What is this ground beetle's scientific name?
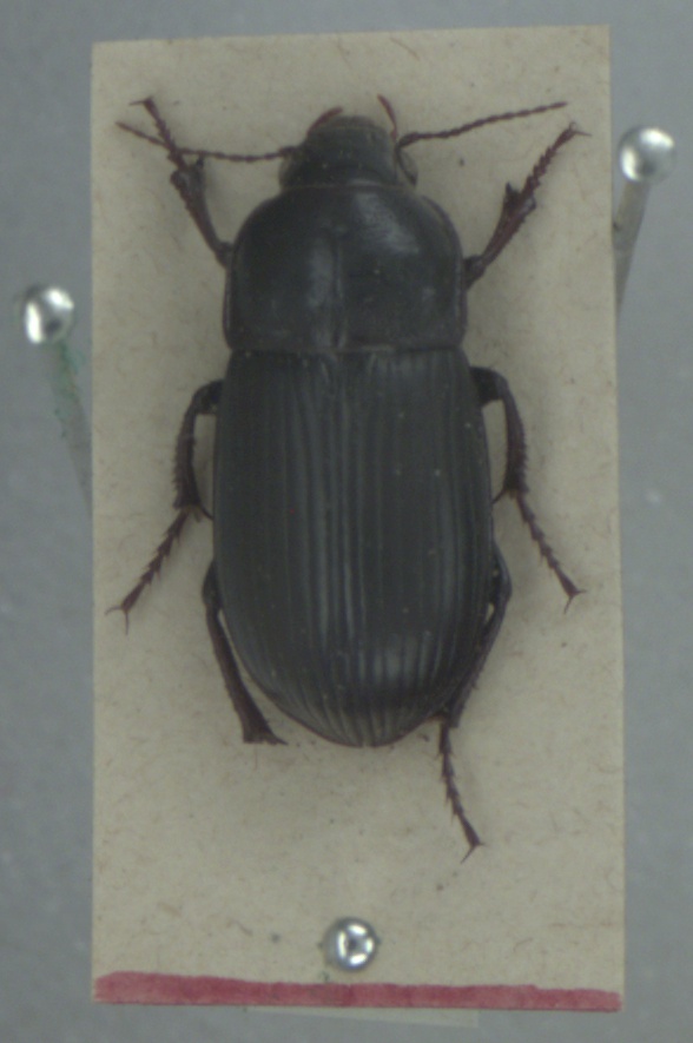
Zabrus tenebrioides
